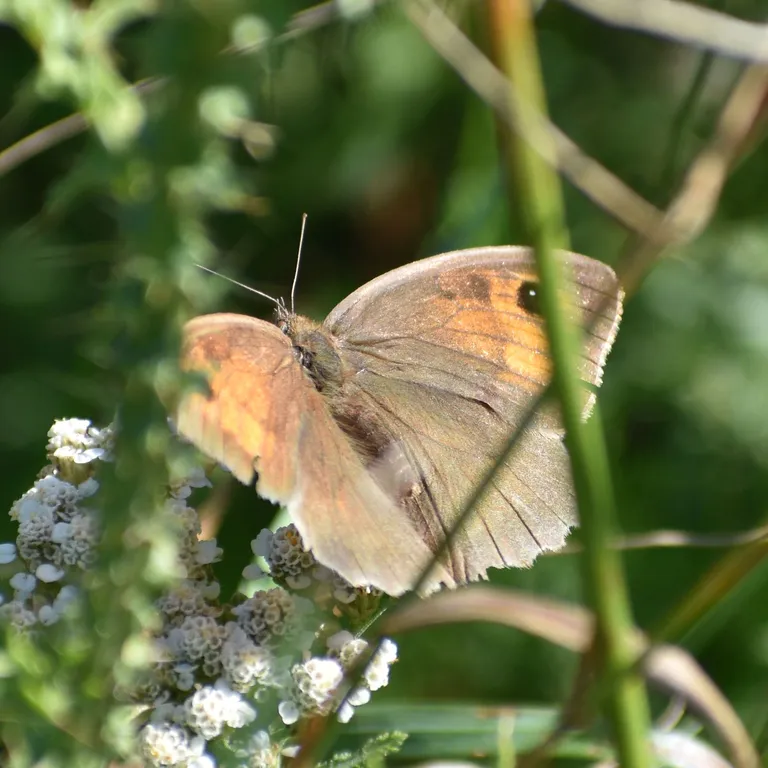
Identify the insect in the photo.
Maniola jurtina
